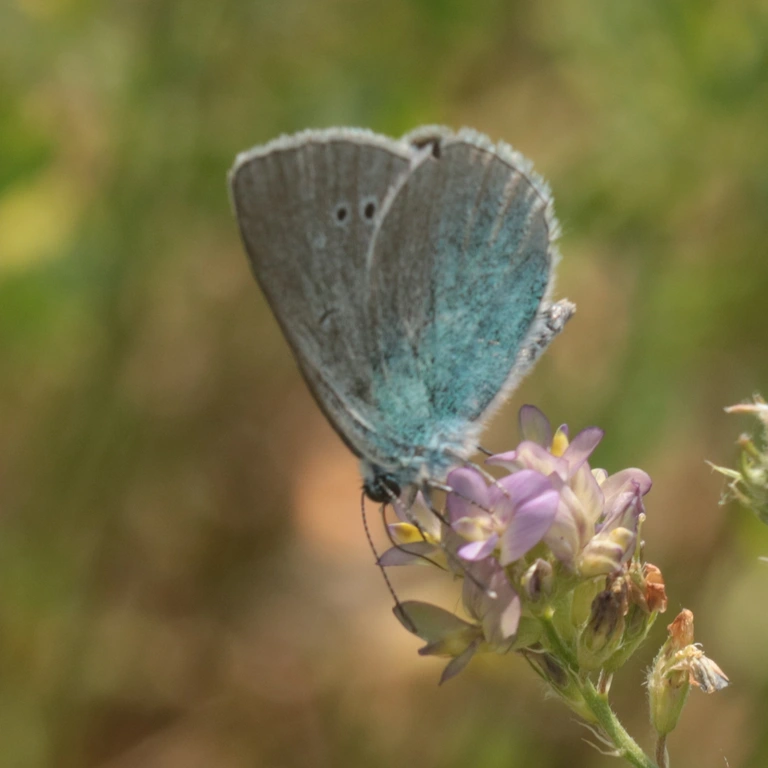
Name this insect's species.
Glaucopsyche alexis
